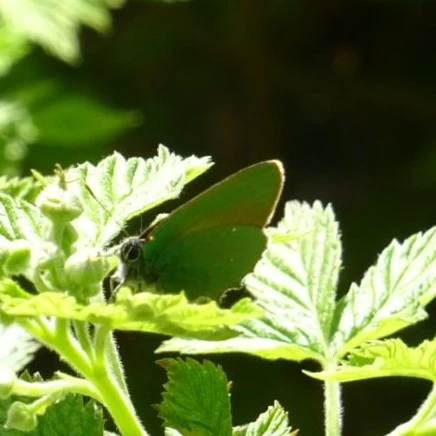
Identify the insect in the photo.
Callophrys rubi
